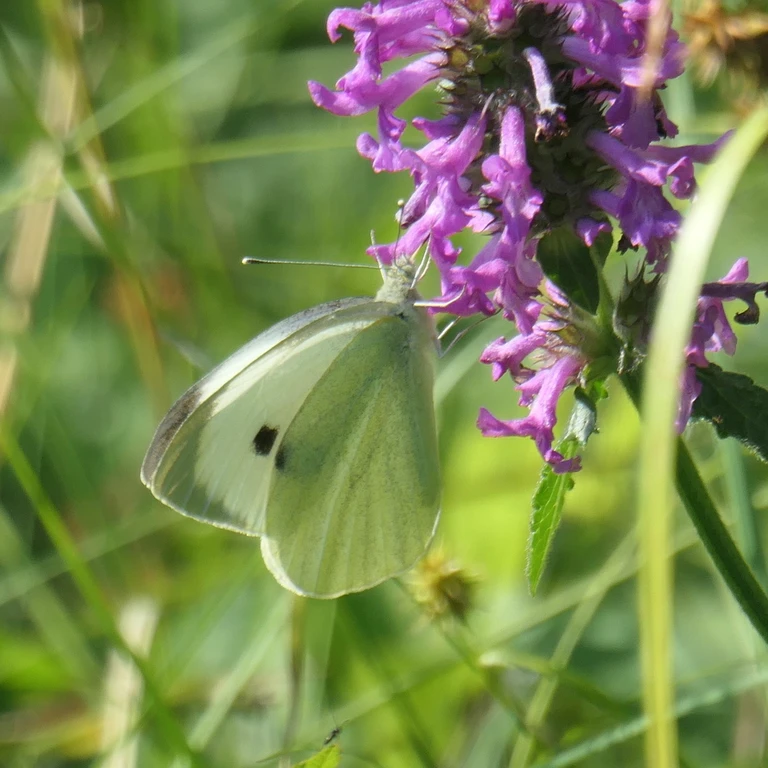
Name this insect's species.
Pieris brassicae
